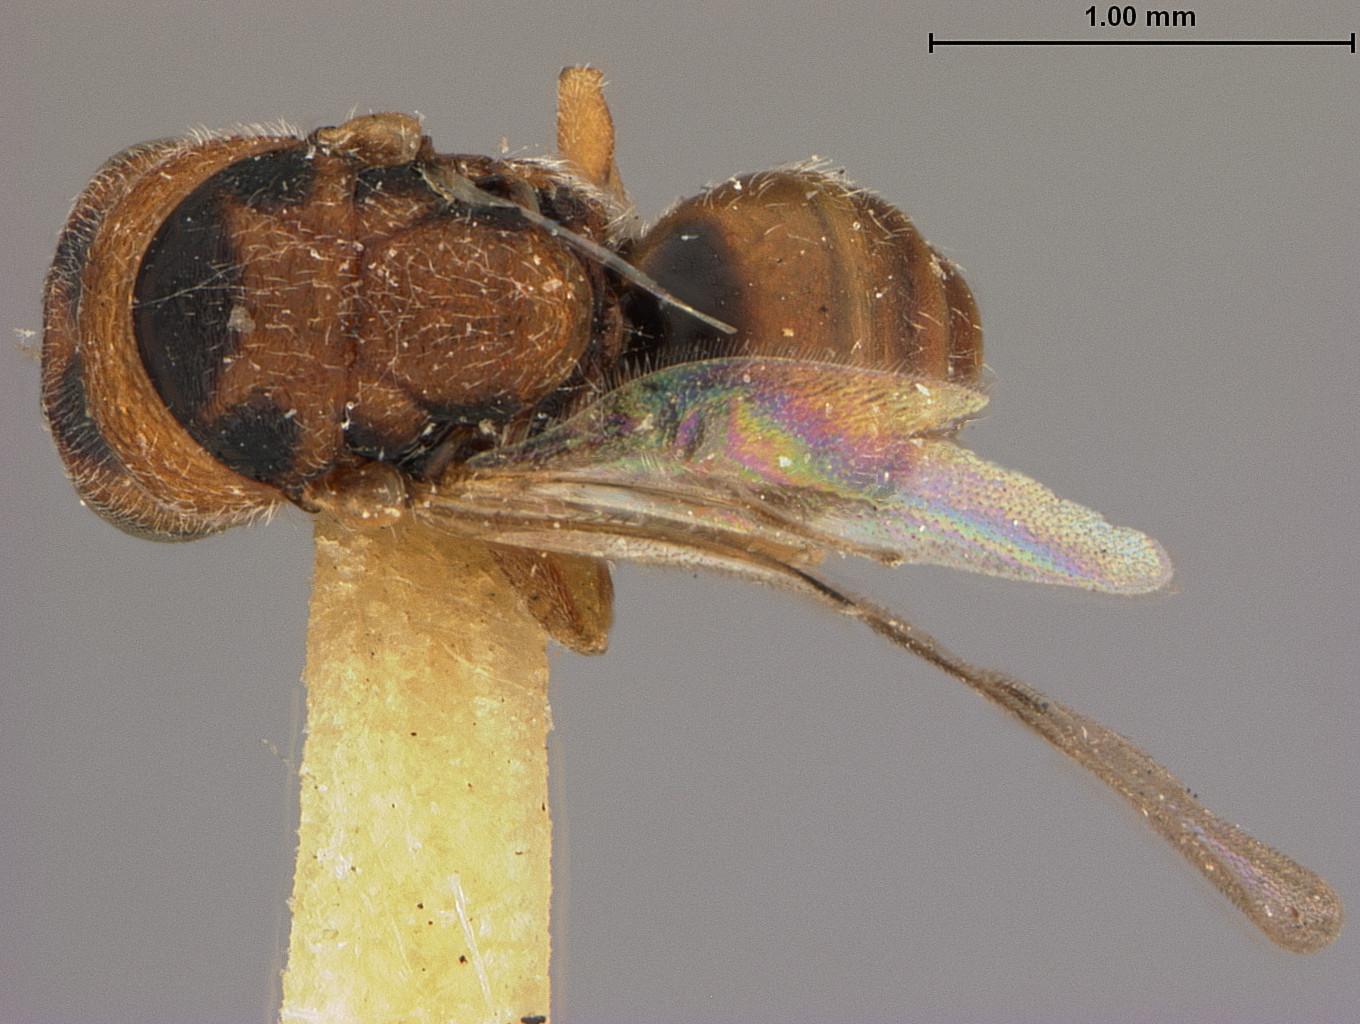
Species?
Systole koebelei
